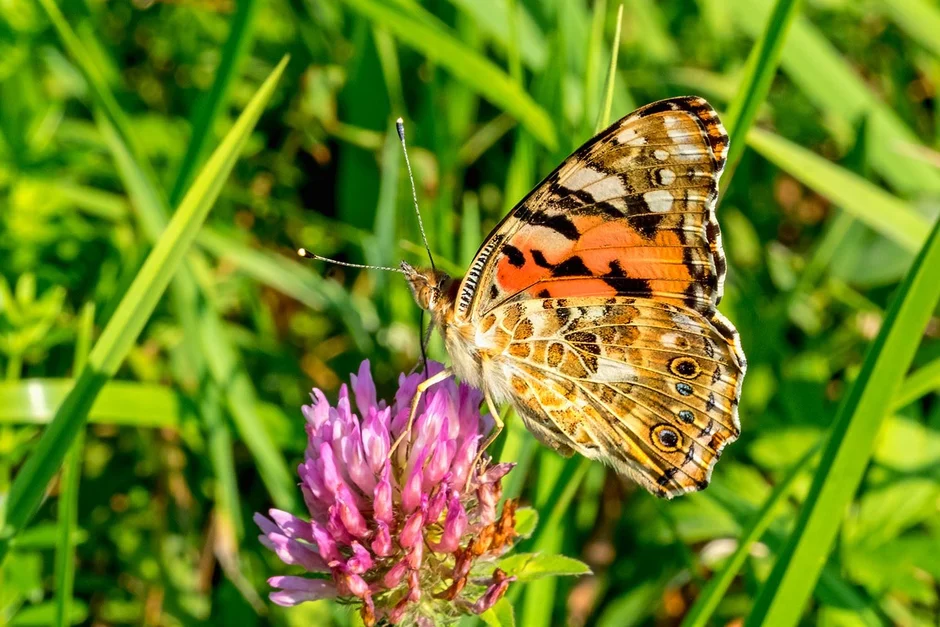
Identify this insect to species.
Vanessa cardui
